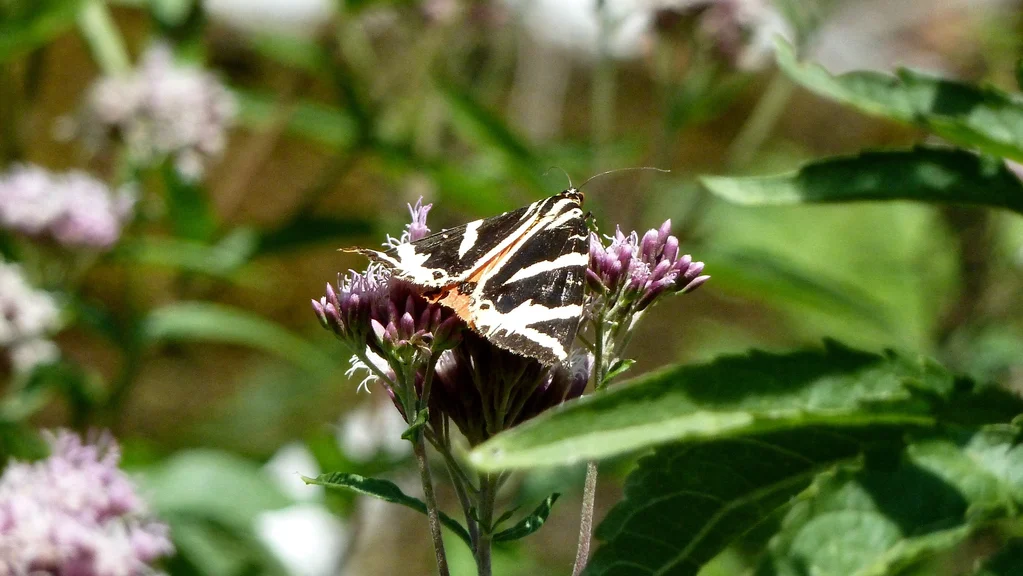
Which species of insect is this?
Euplagia quadripunctaria
